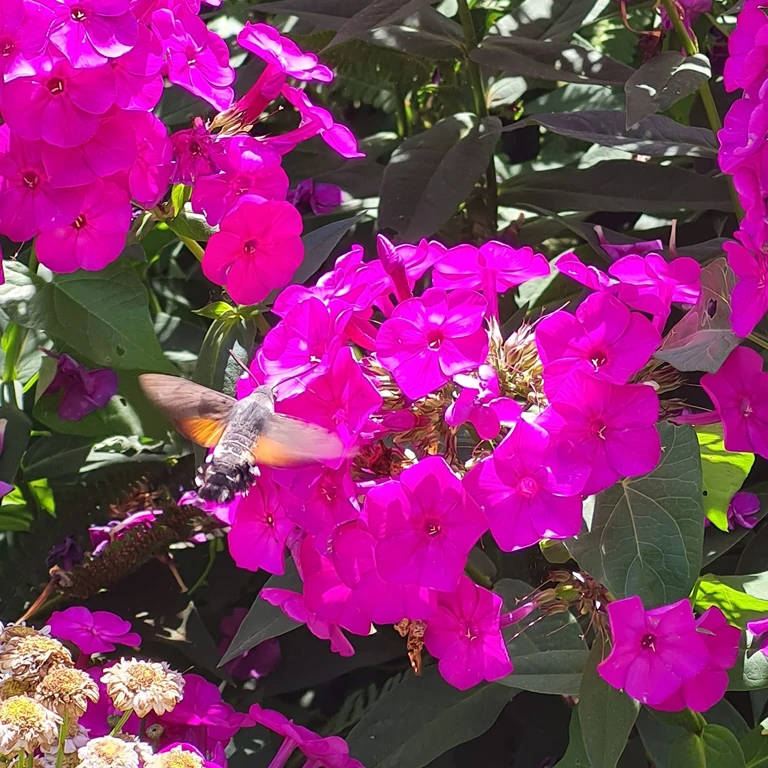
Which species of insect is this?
Macroglossum stellatarum
